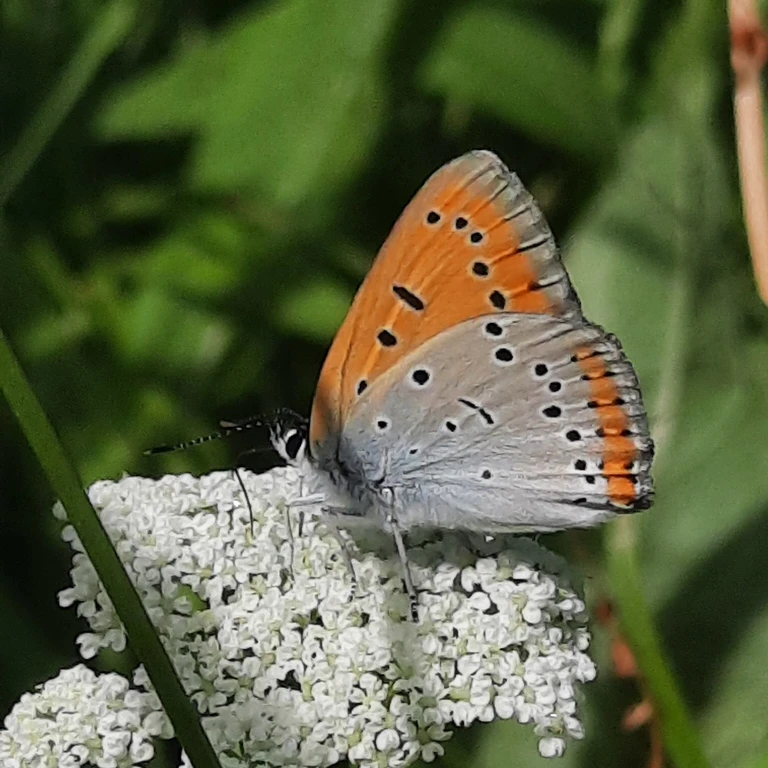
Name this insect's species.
Lycaena dispar
